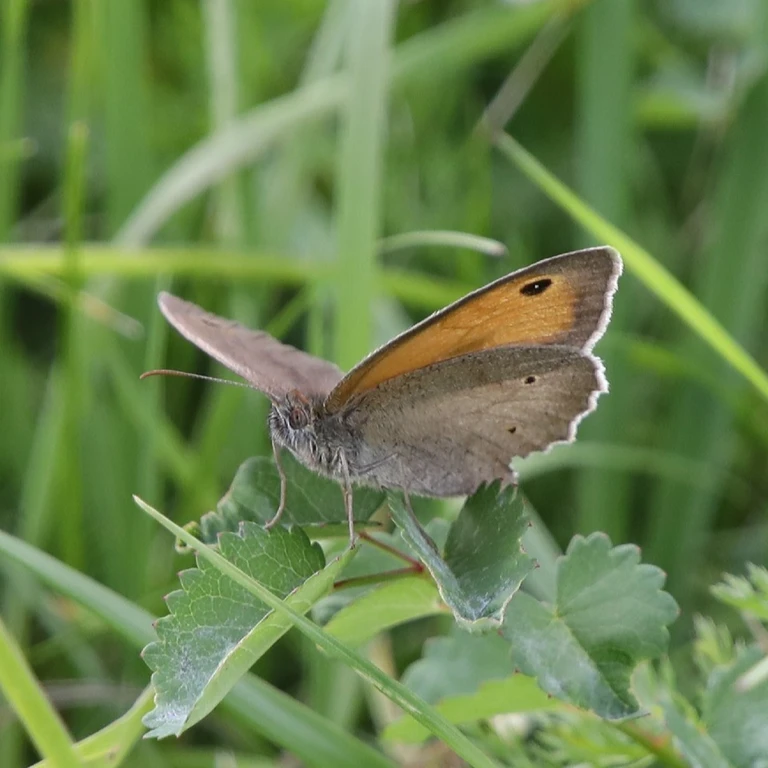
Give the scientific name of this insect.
Maniola jurtina
